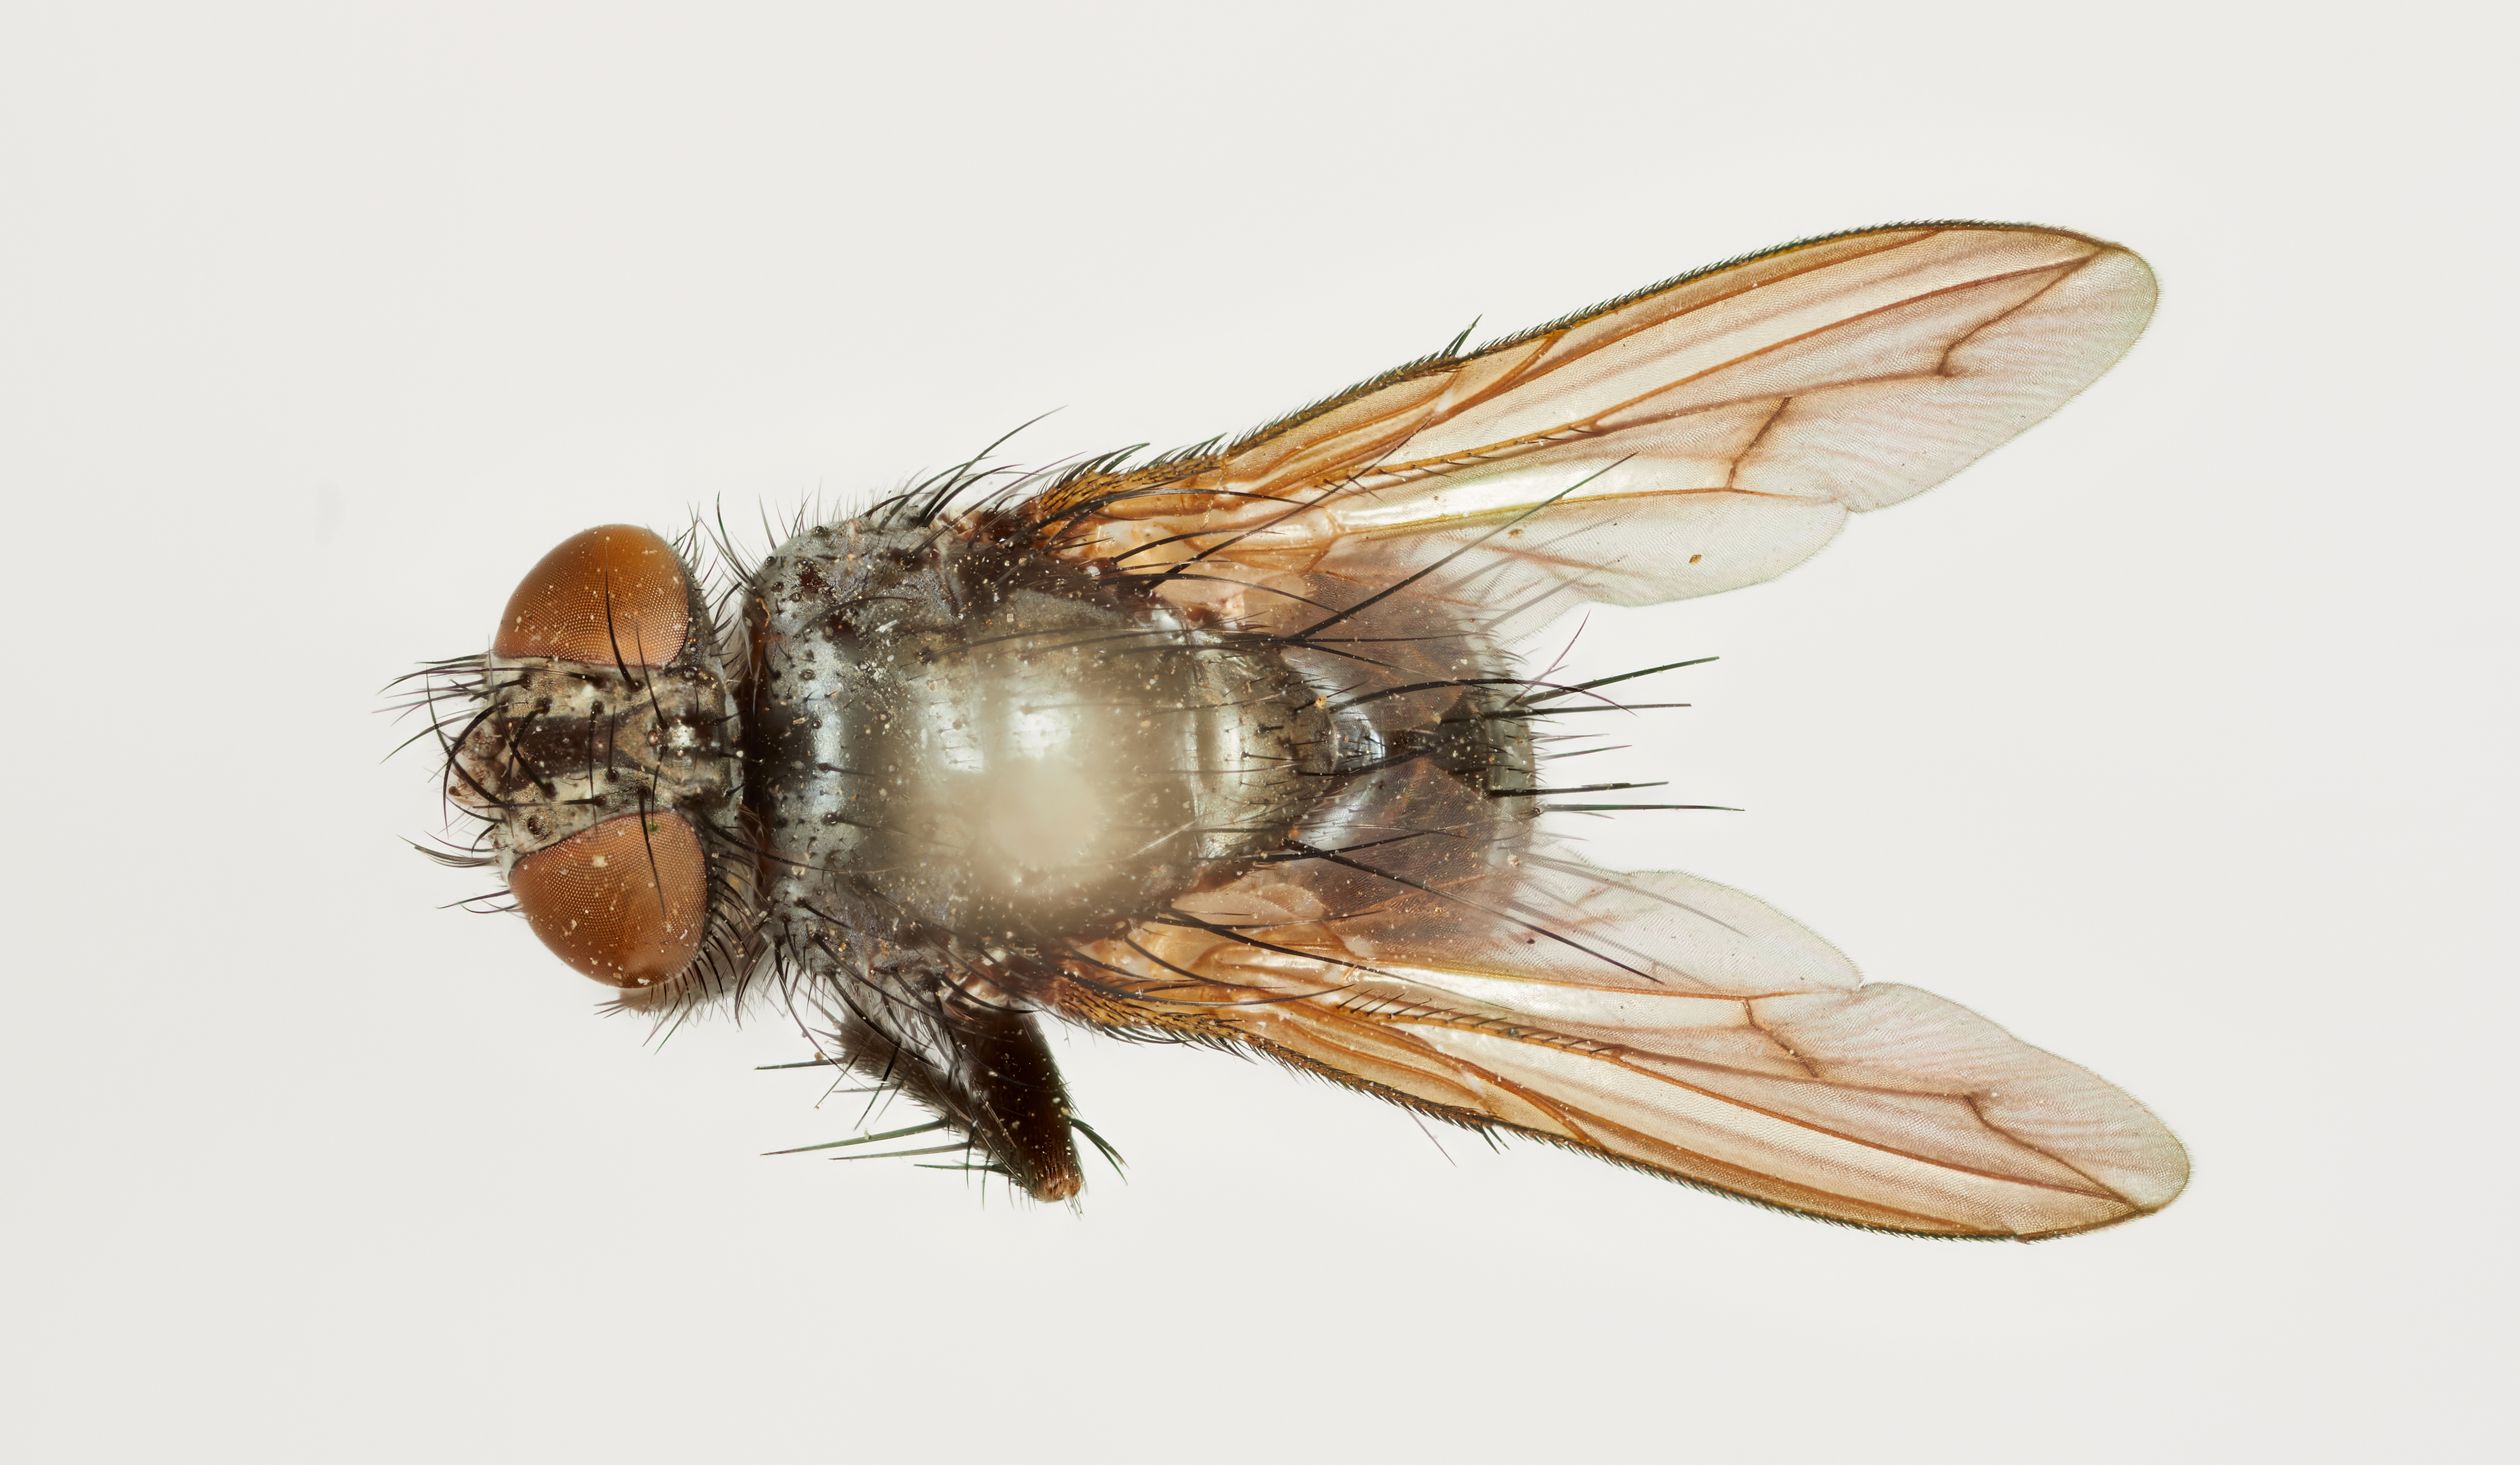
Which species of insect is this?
Tricogena setipennis
